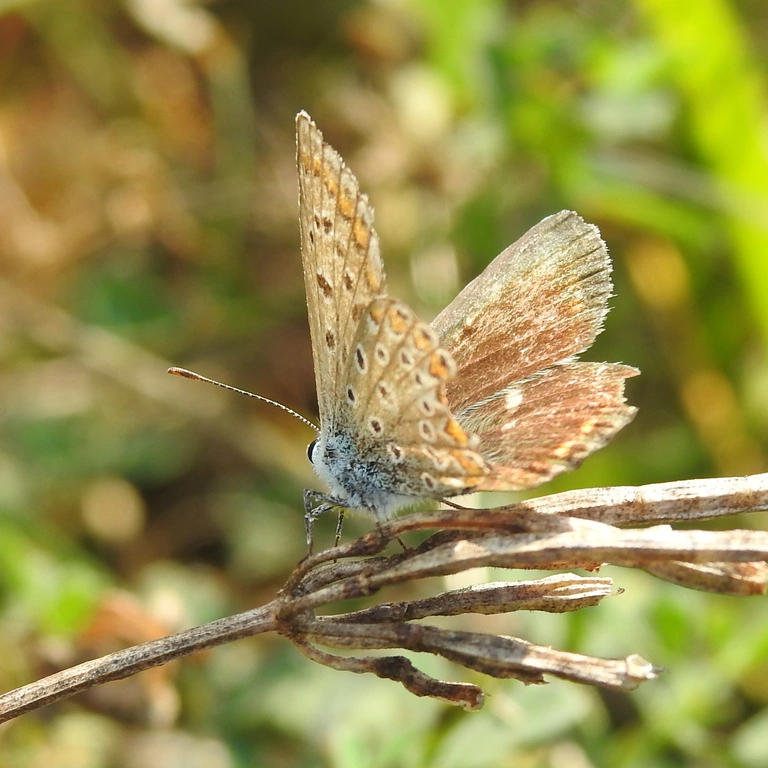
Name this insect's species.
Polyommatus icarus
